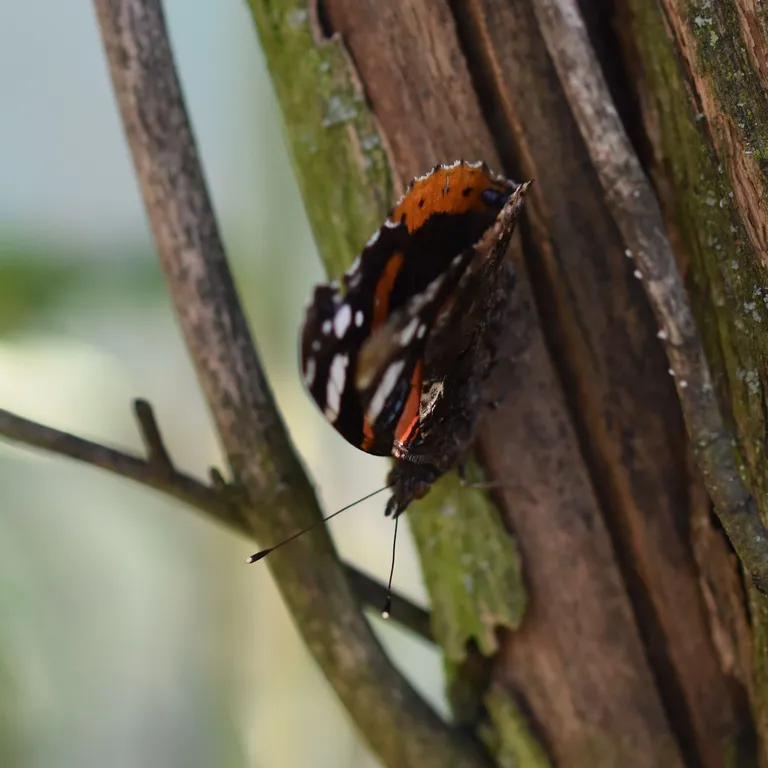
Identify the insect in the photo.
Vanessa atalanta
